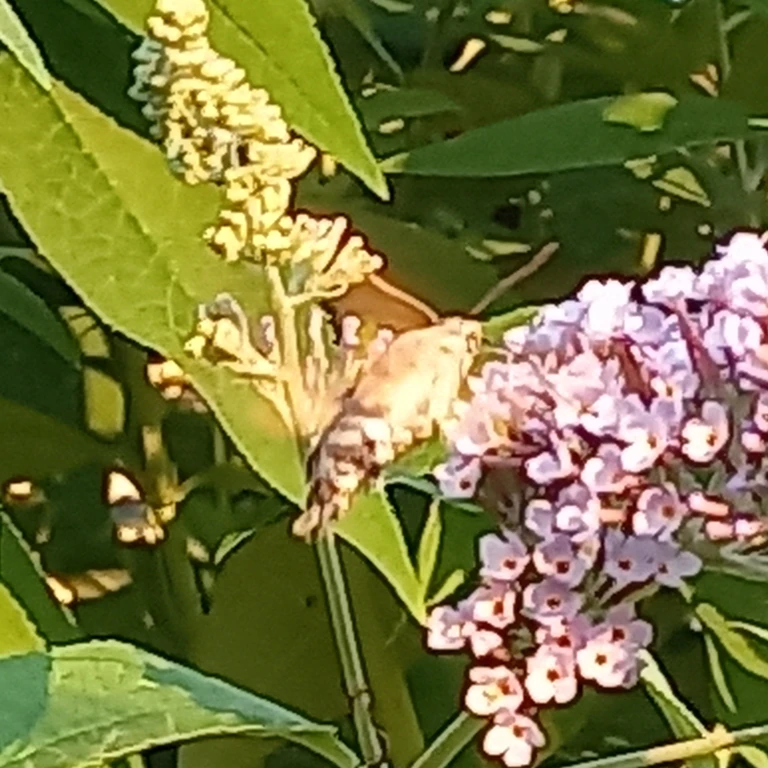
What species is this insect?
Macroglossum stellatarum
